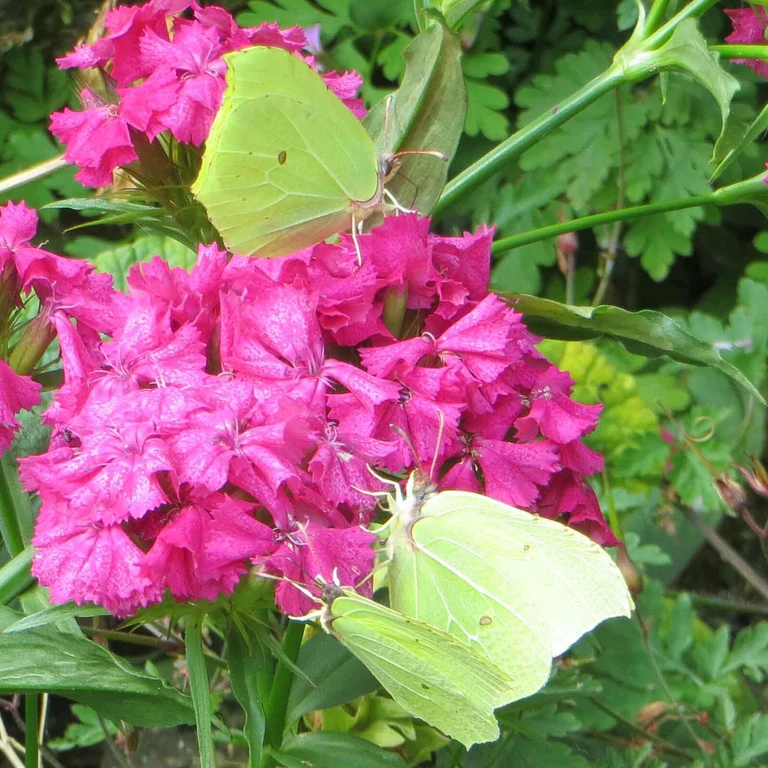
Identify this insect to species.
Gonepteryx rhamni
